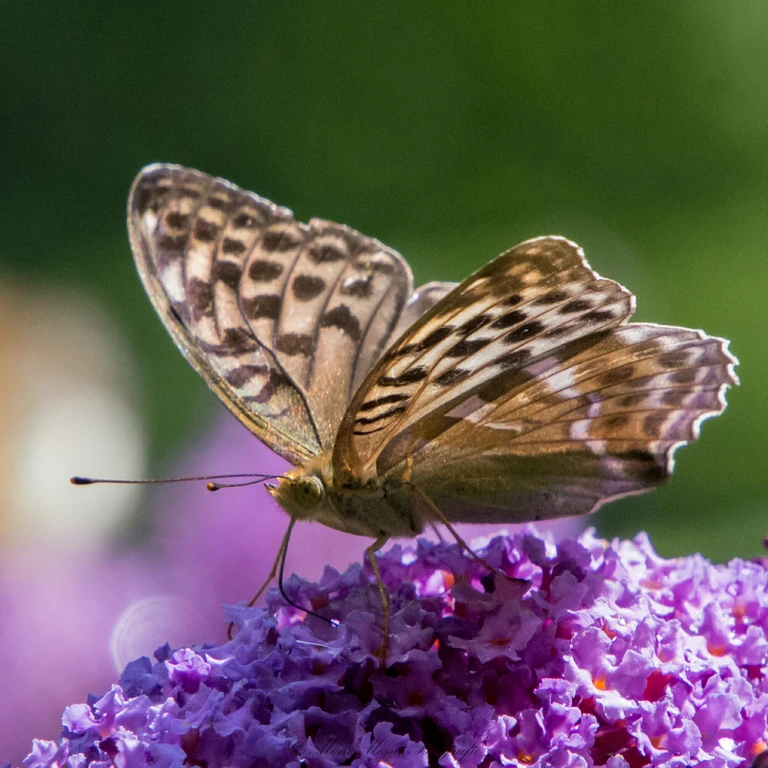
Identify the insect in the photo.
Argynnis paphia
